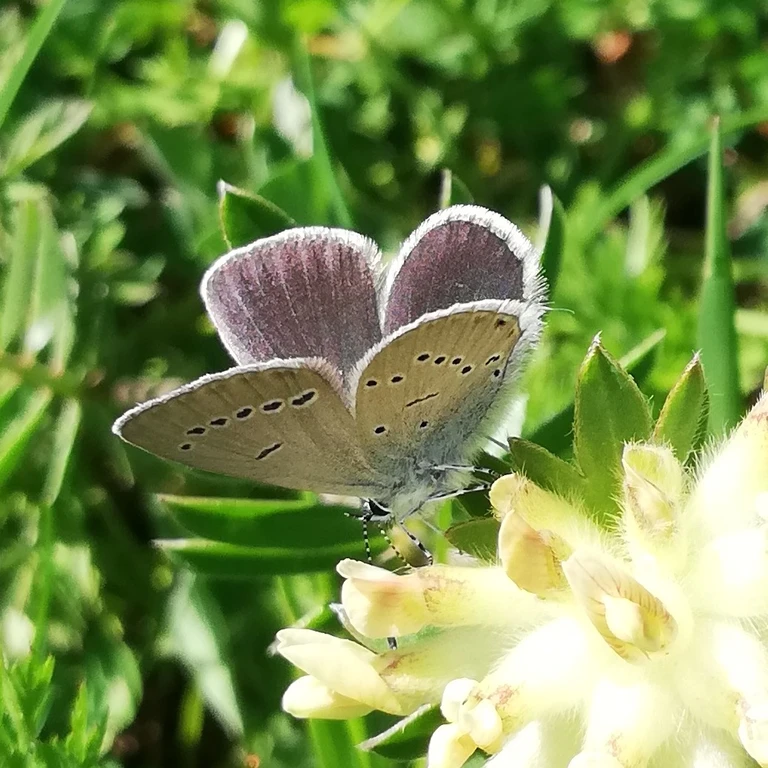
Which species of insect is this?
Cupido minimus
